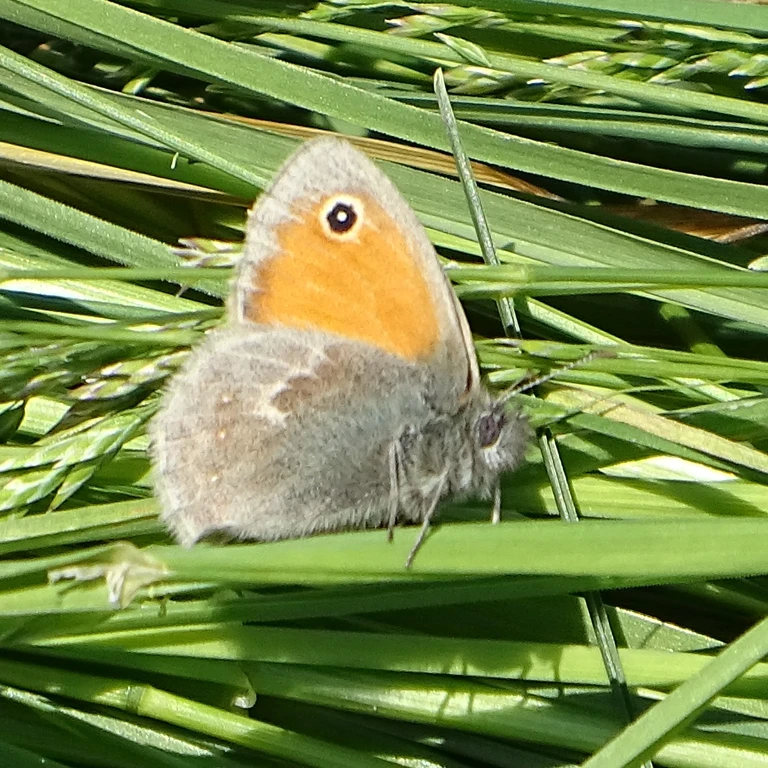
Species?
Coenonympha pamphilus
